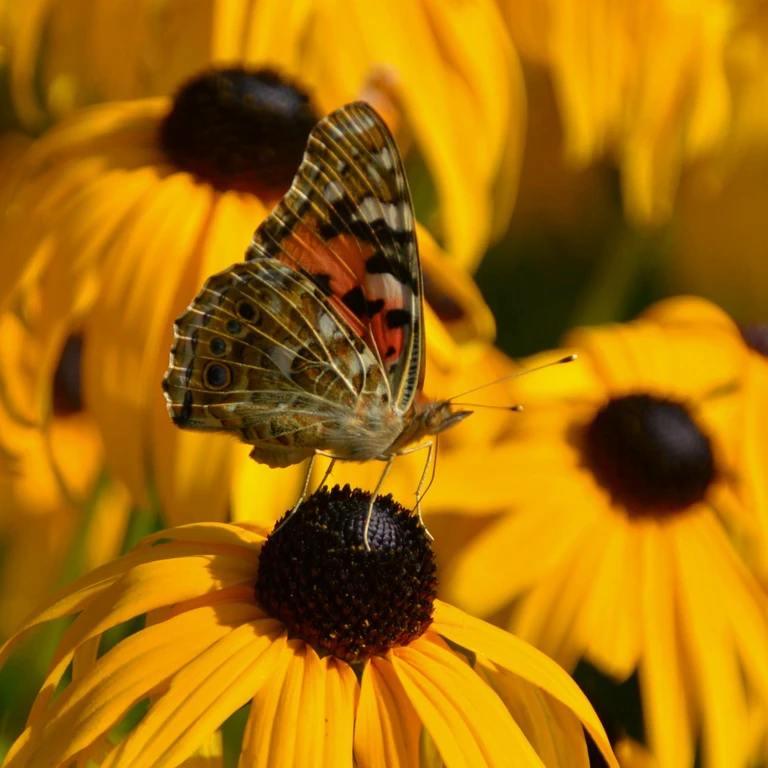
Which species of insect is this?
Vanessa cardui
